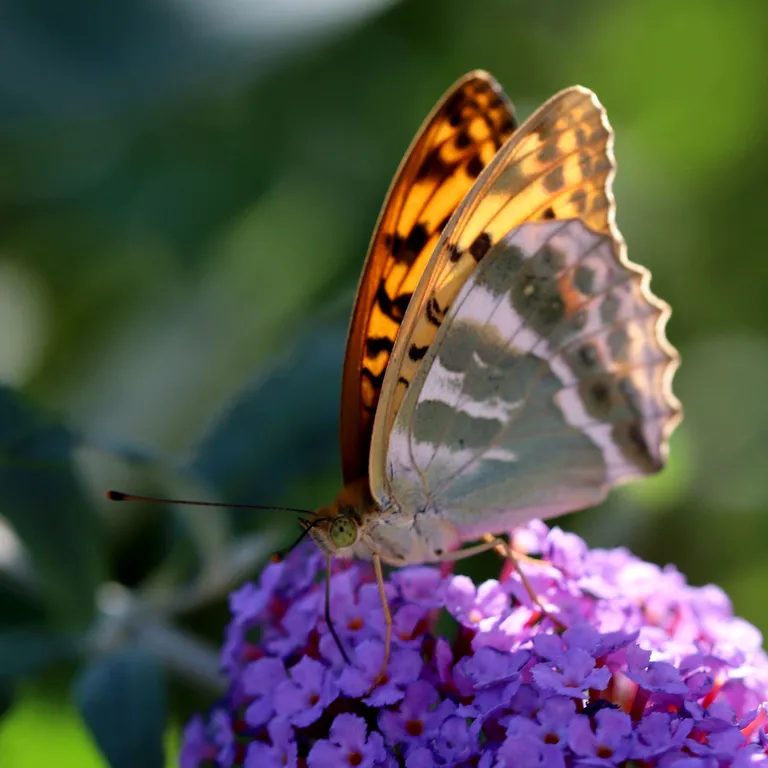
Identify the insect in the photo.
Argynnis paphia
